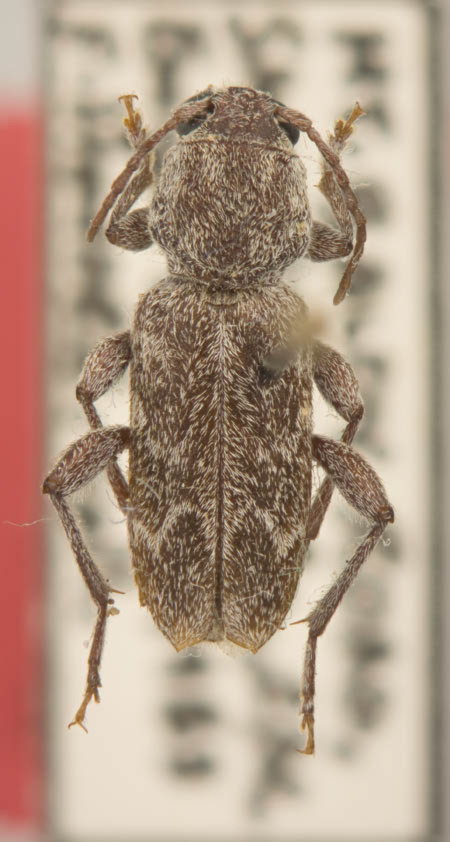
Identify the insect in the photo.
Xylotrechus hovorei
